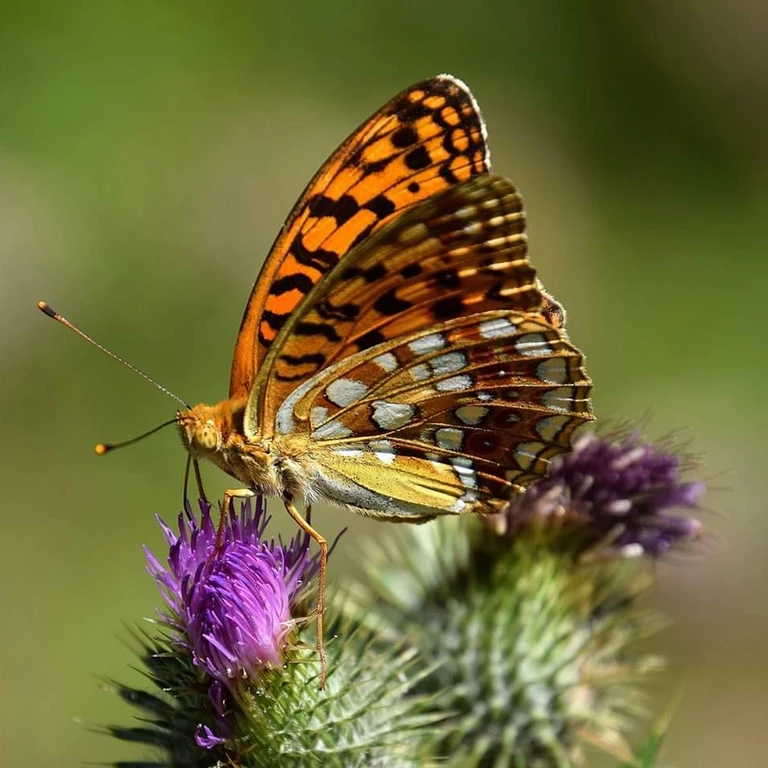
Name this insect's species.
Fabriciana adippe
